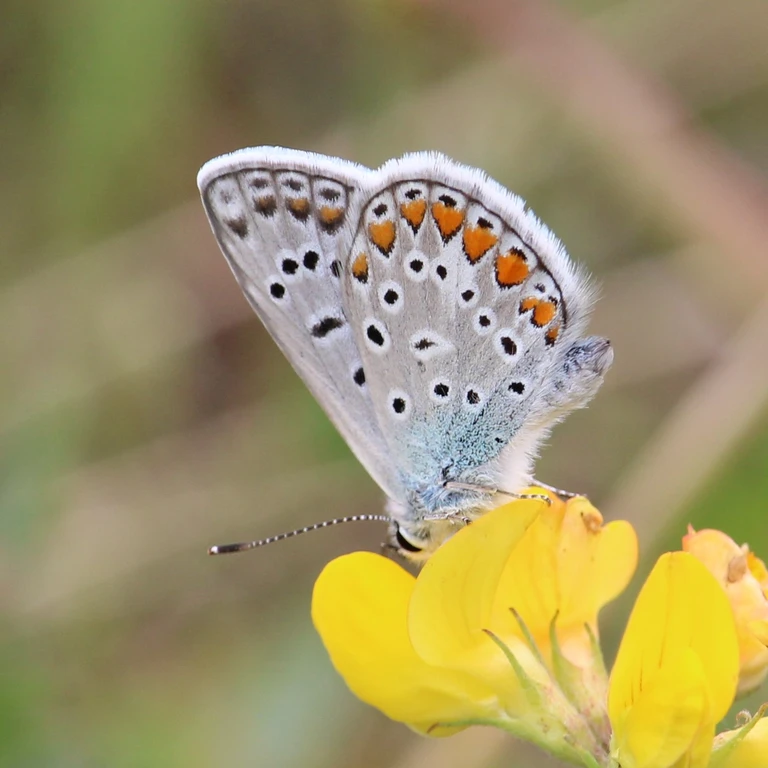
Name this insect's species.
Polyommatus icarus
